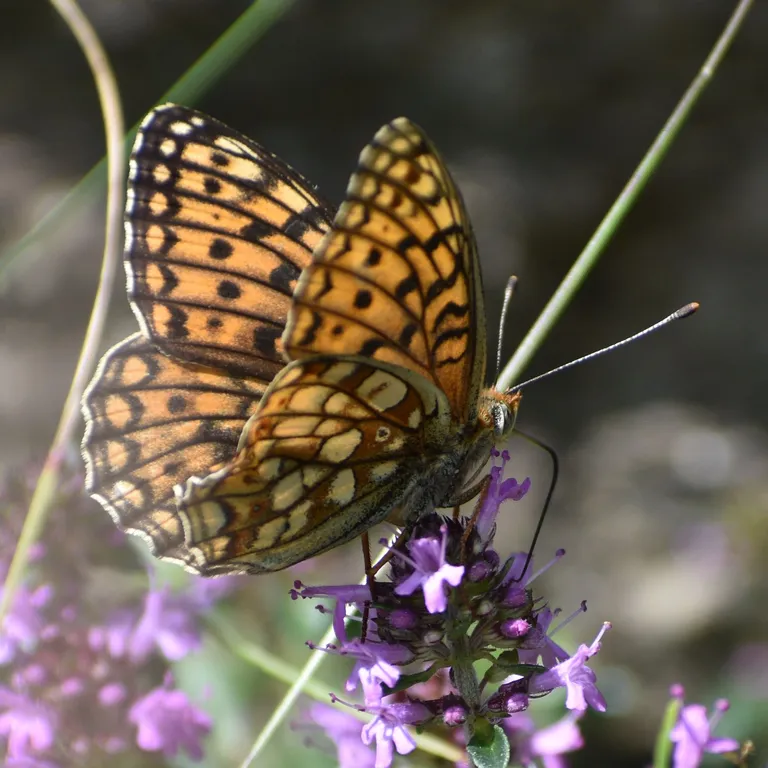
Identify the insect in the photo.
Fabriciana niobe
